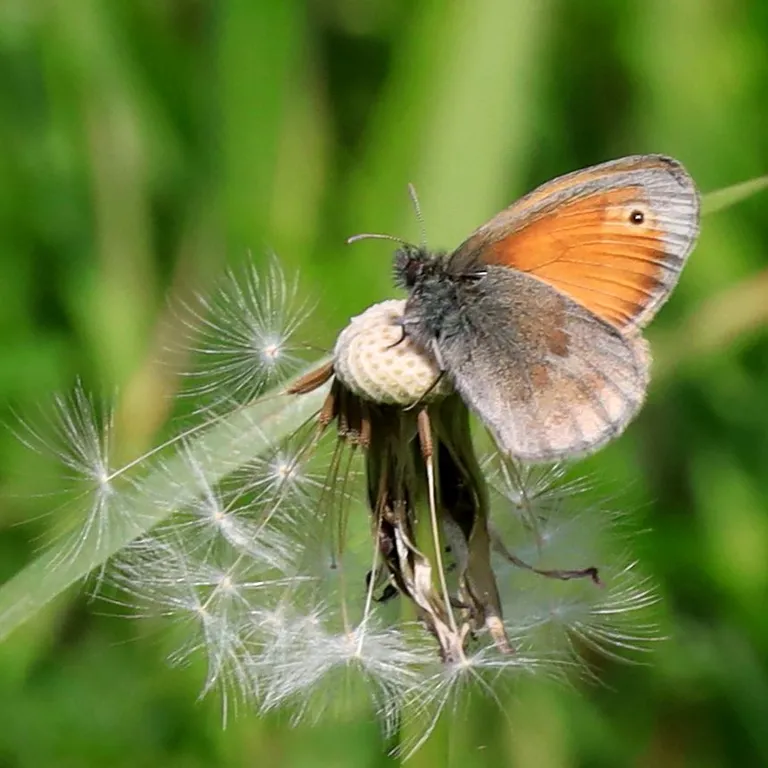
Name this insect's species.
Coenonympha pamphilus
